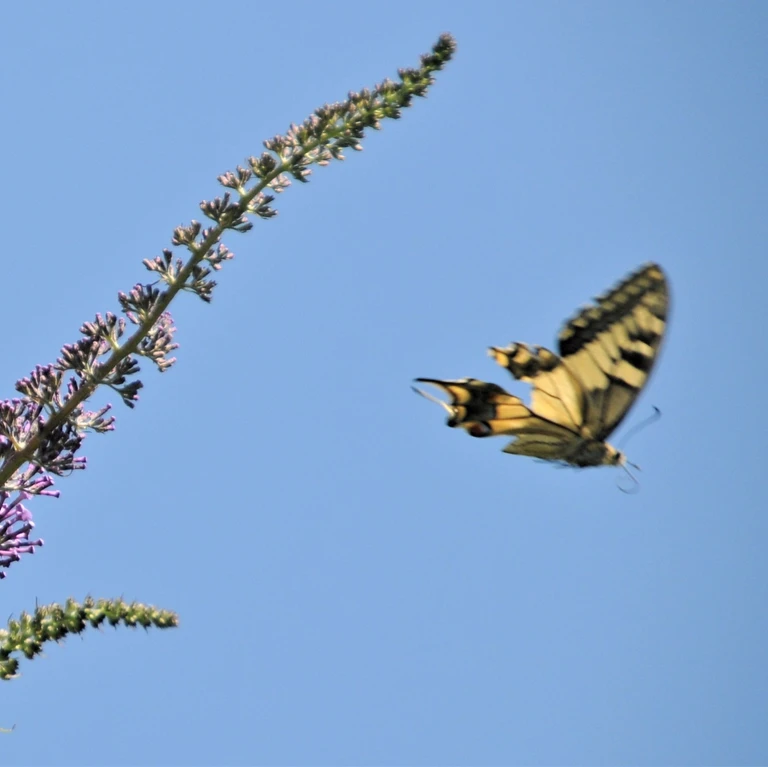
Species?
Papilio machaon
